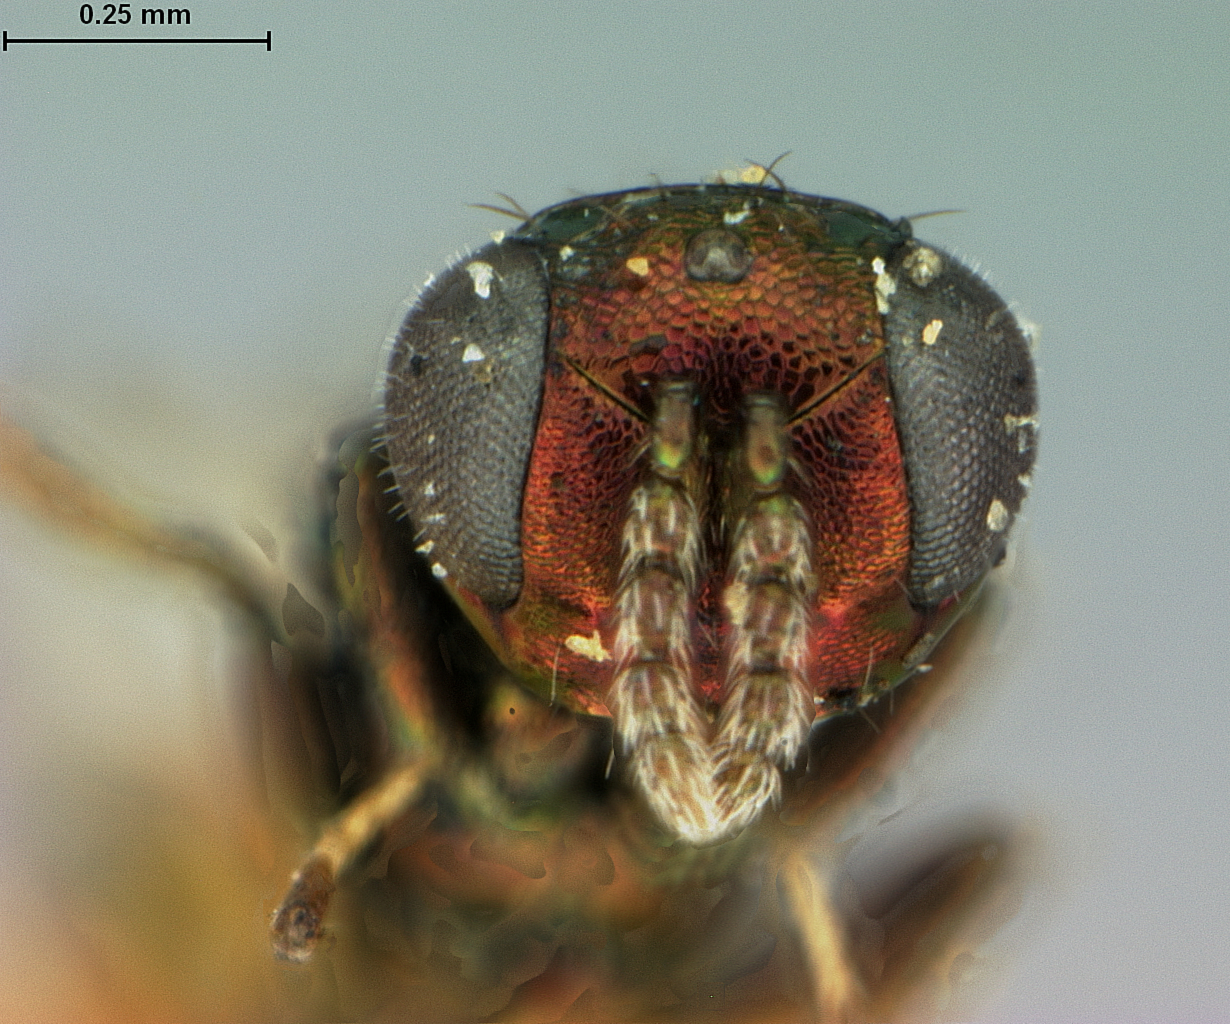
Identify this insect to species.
Entedon aphidiphagus
